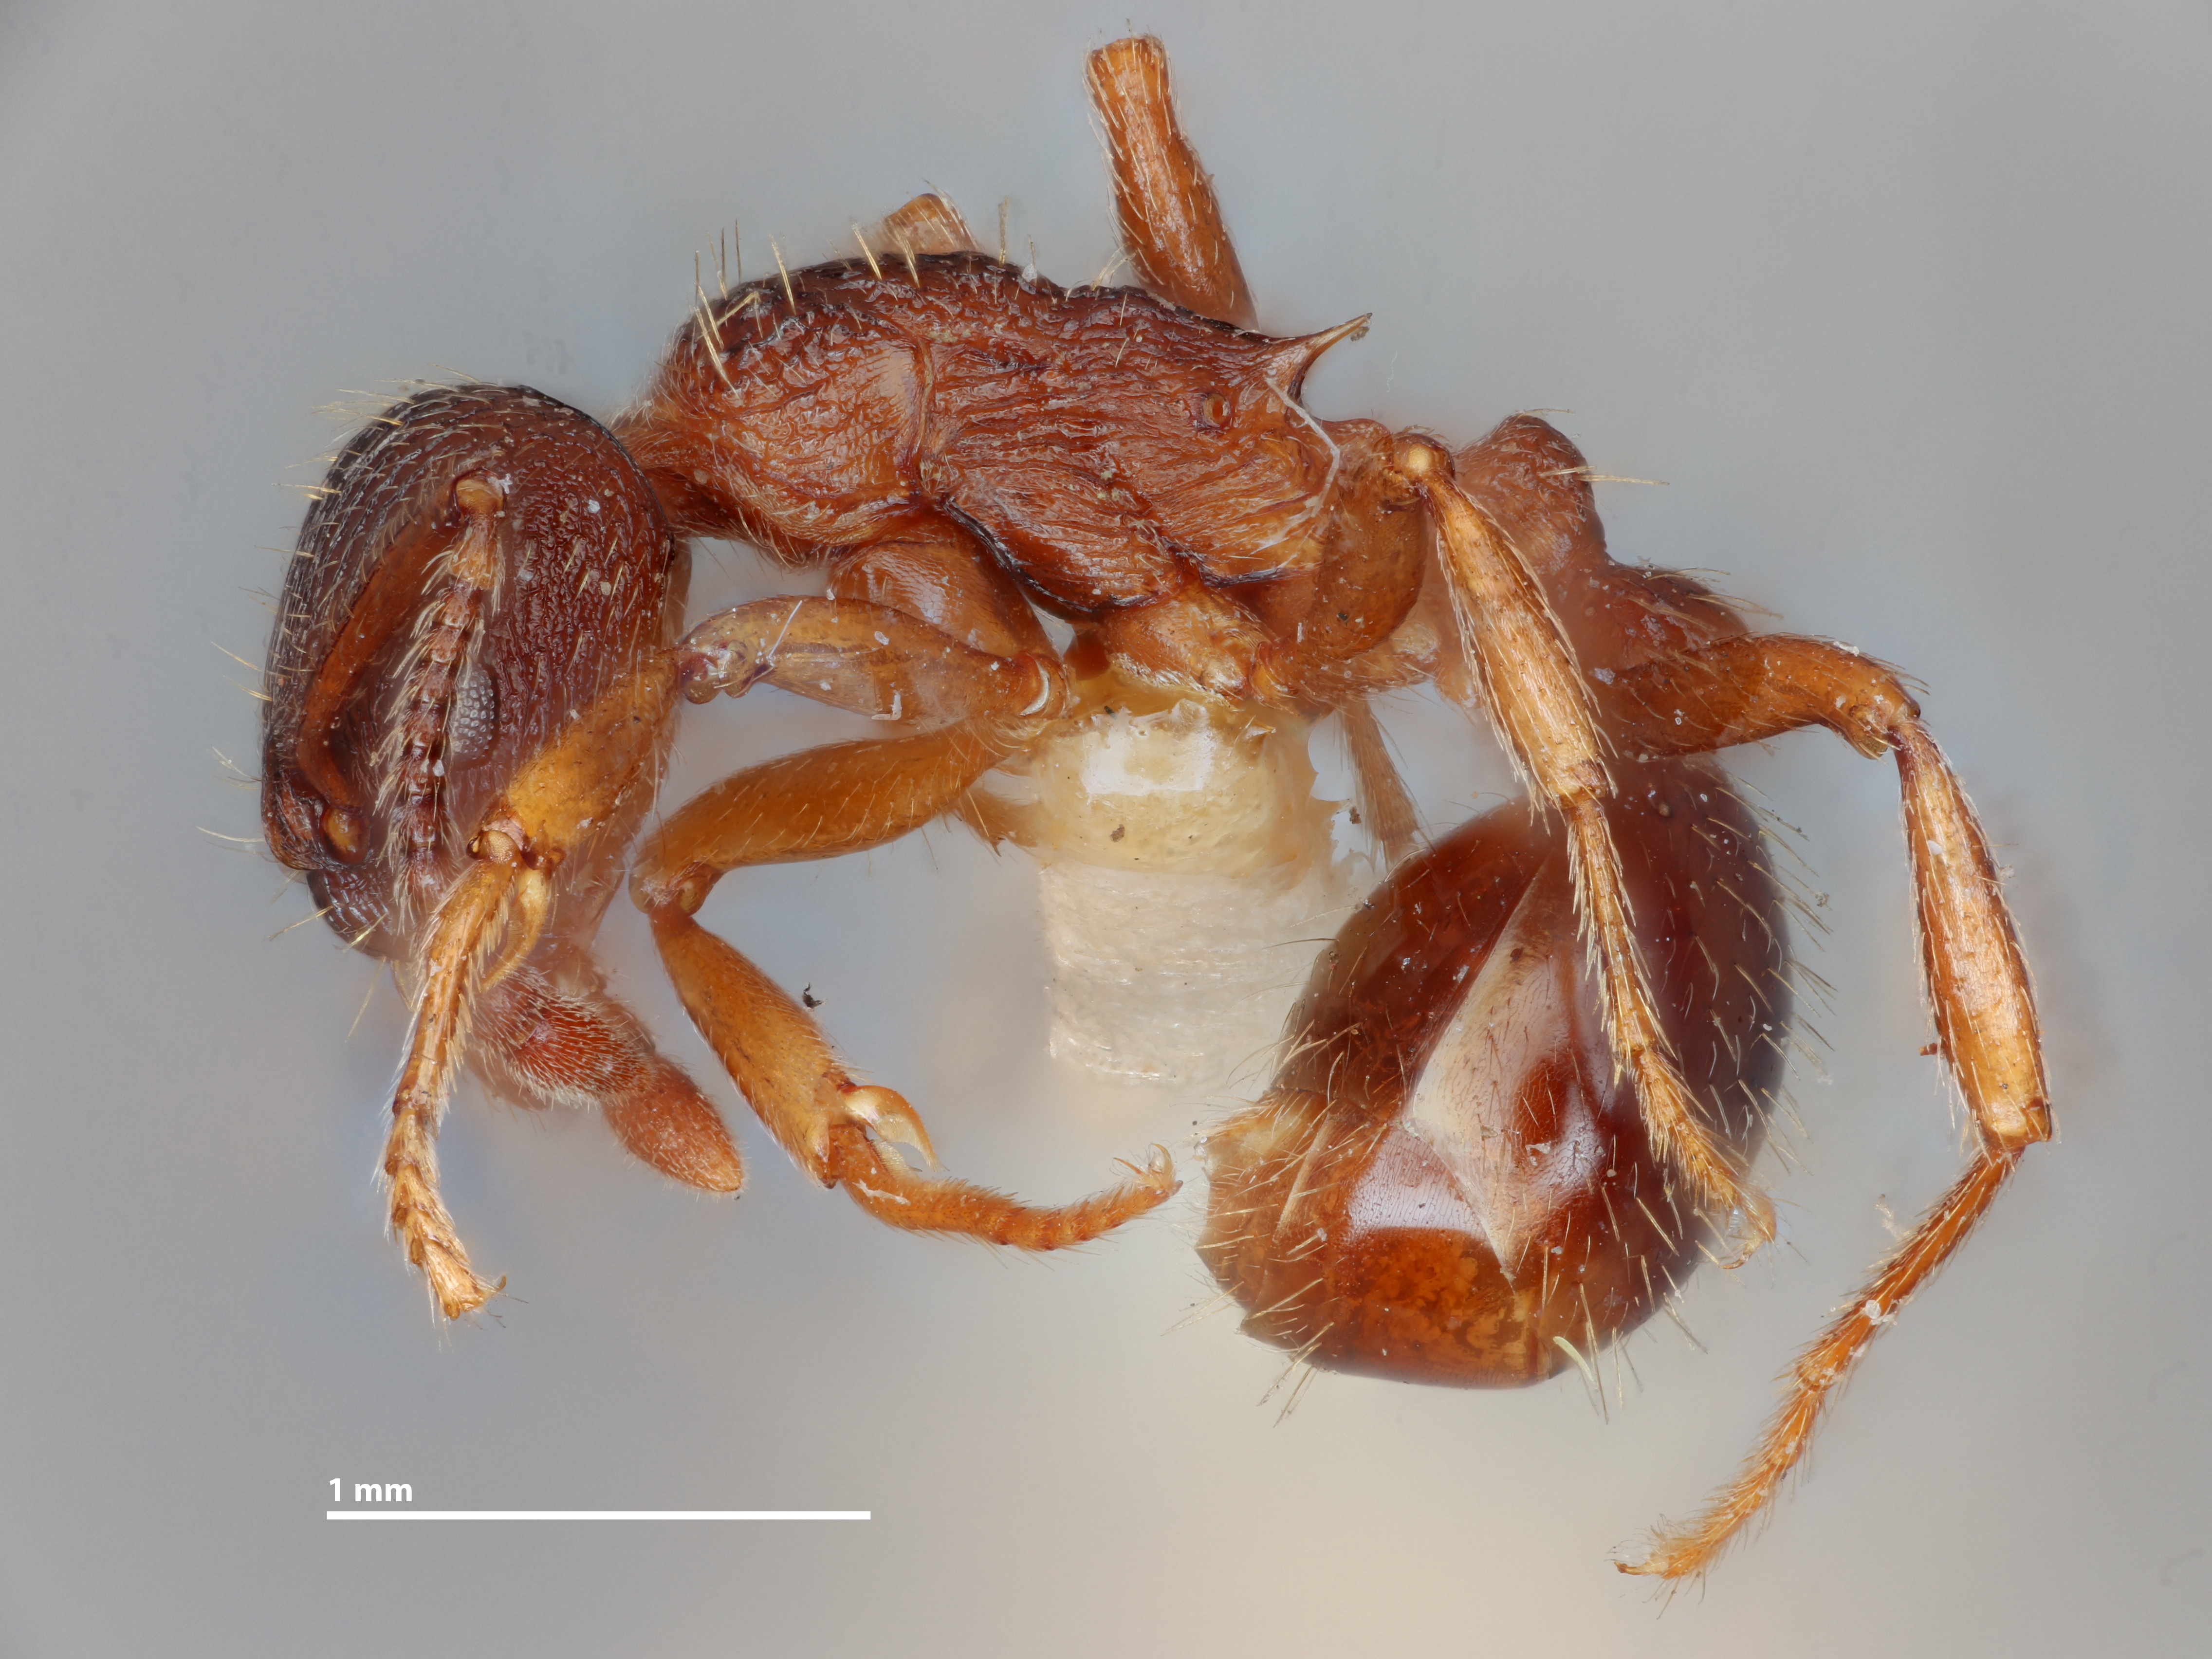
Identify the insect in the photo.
Myrmica sabuleti
